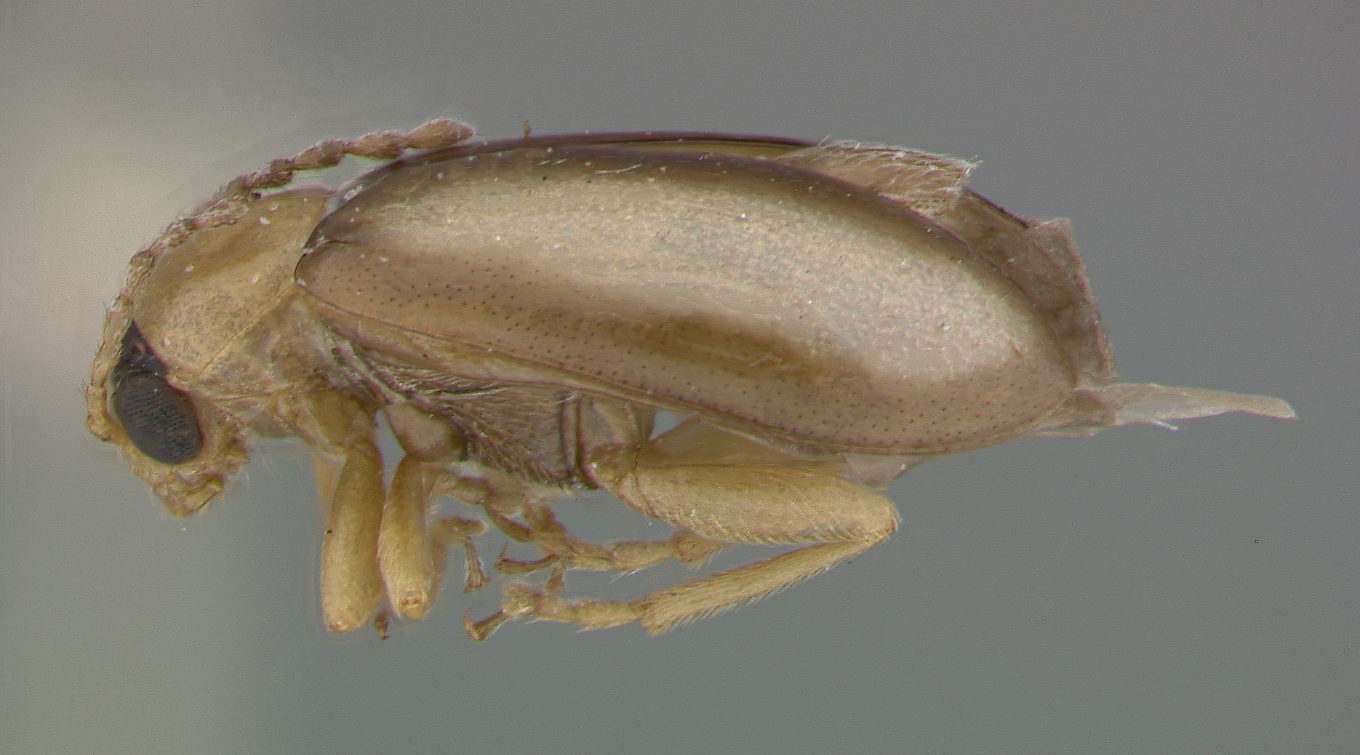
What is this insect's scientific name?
Erganoides discalis
